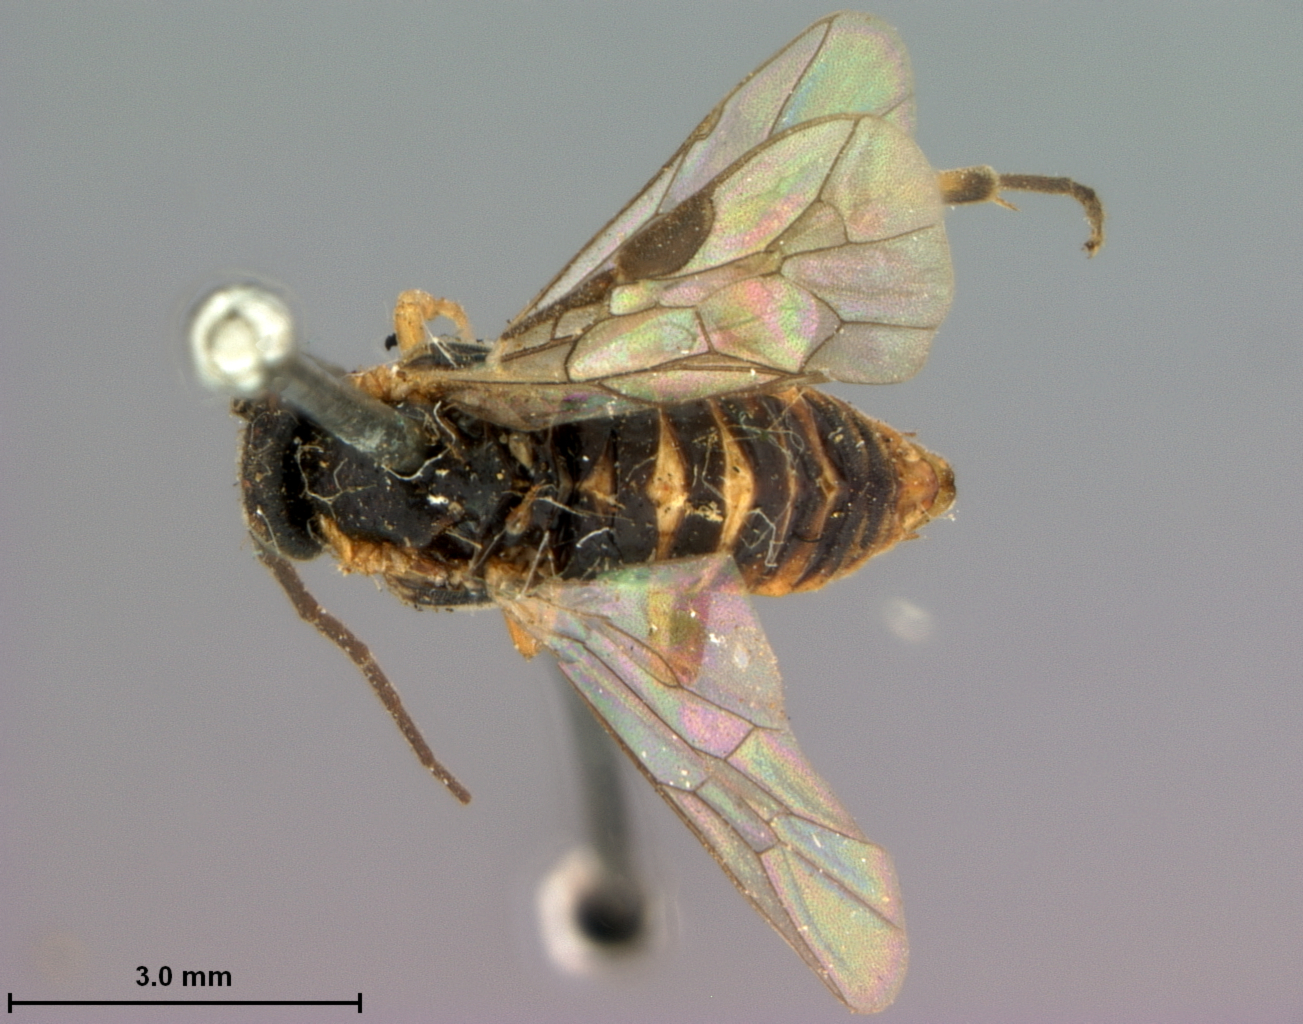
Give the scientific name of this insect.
Pteronus longicornis
